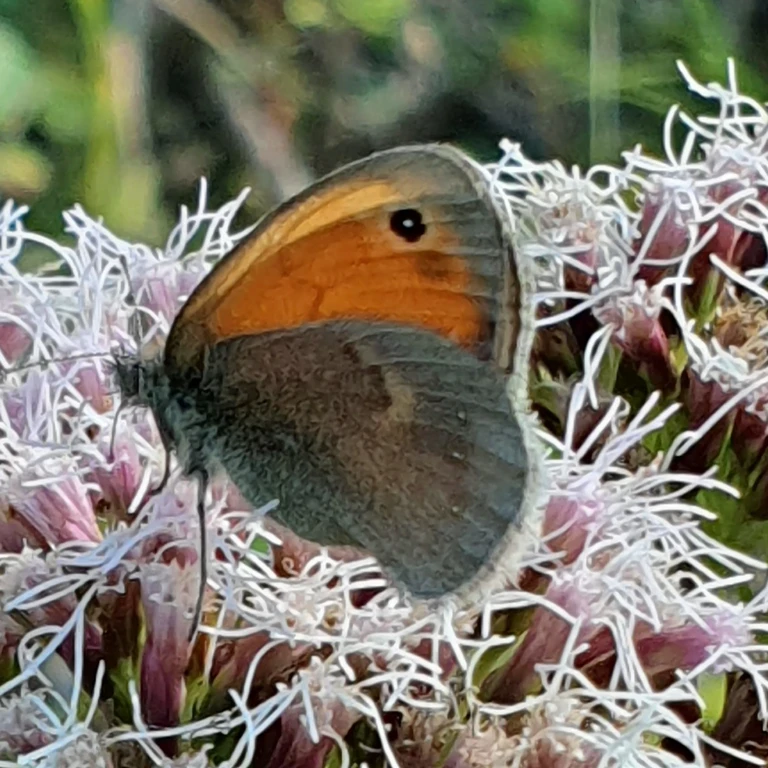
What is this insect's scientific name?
Coenonympha pamphilus
